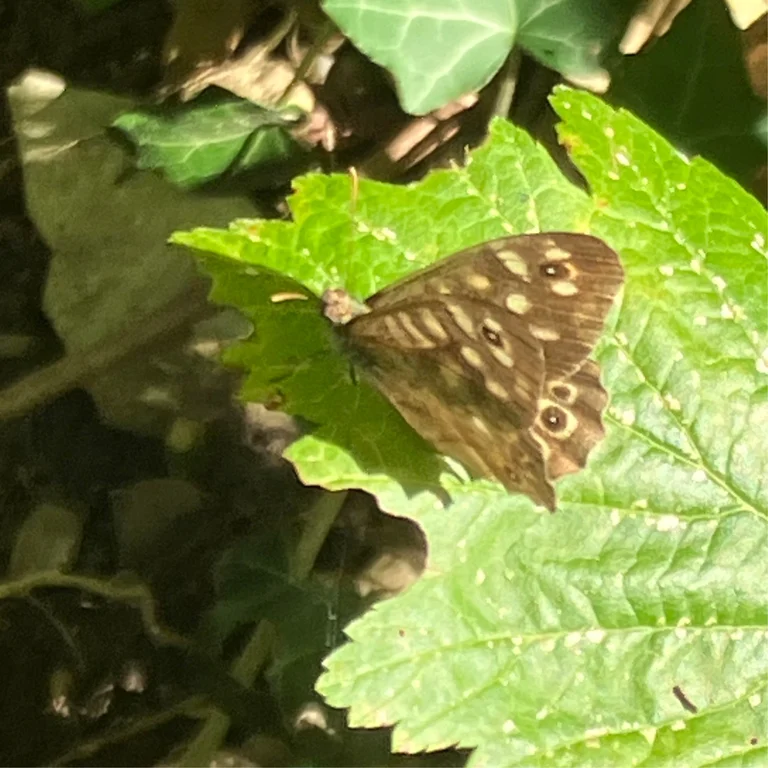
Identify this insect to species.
Pararge aegeria
